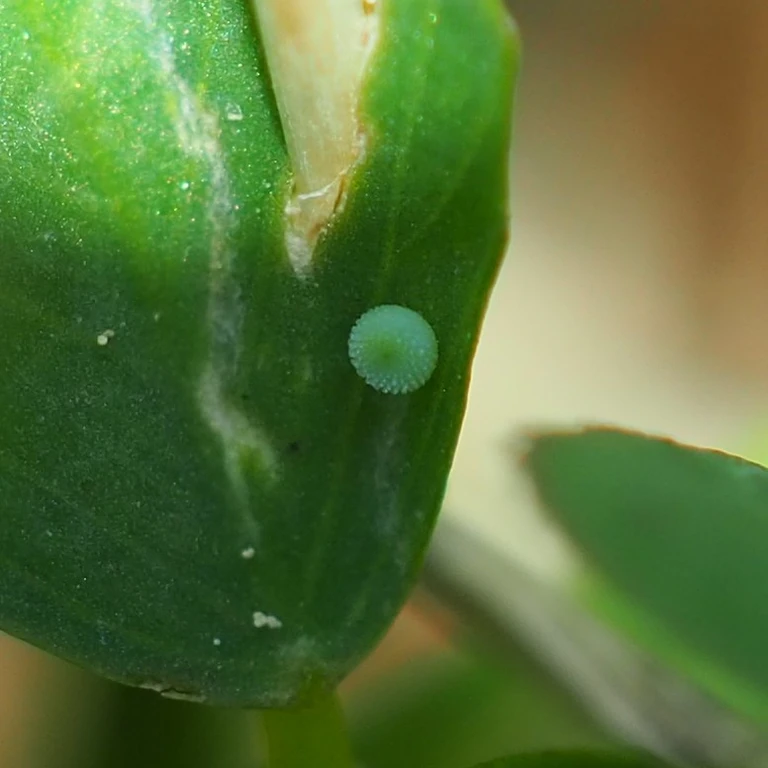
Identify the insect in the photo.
Polyommatus icarus
